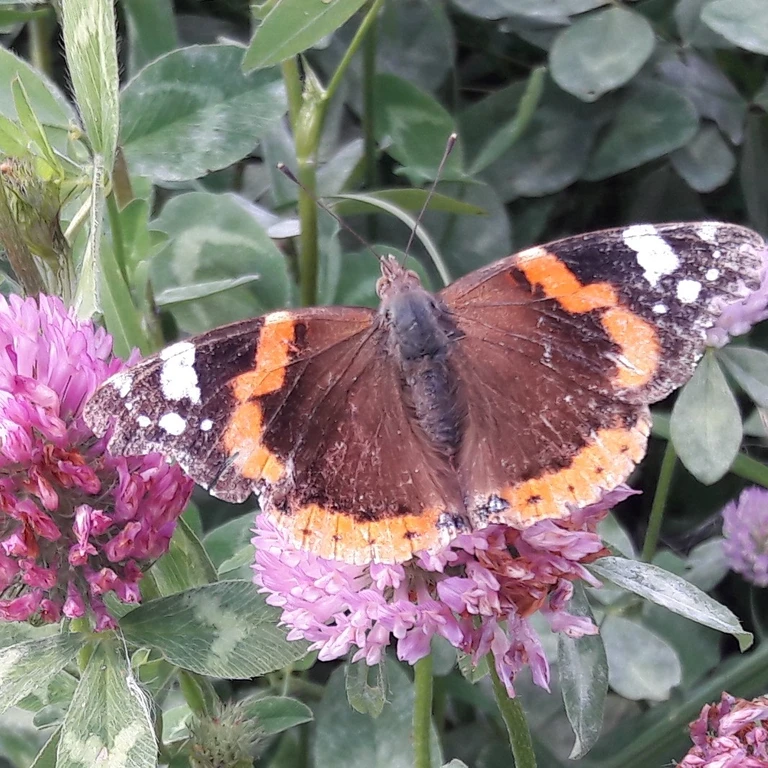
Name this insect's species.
Vanessa atalanta
